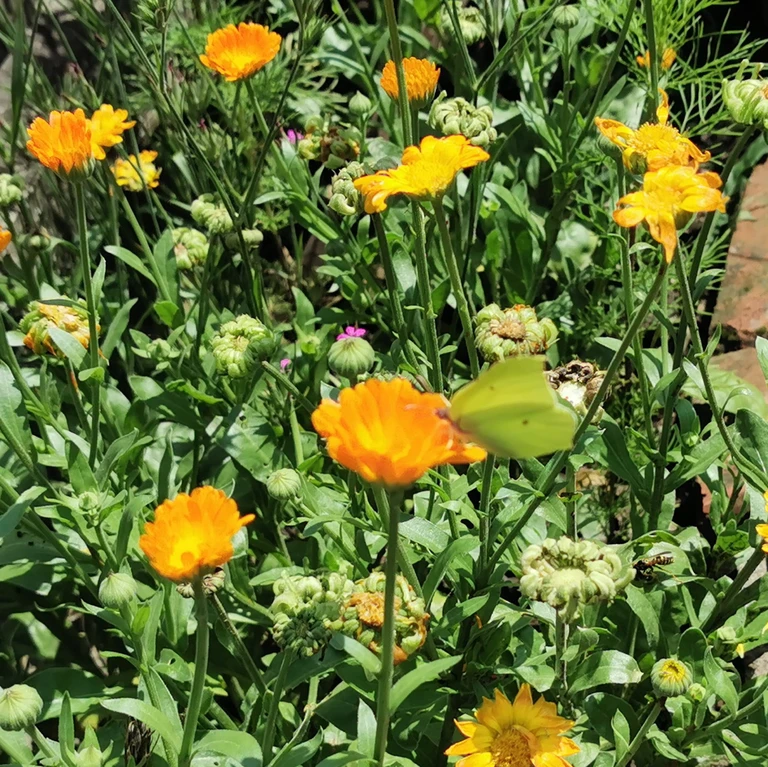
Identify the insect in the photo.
Gonepteryx rhamni
